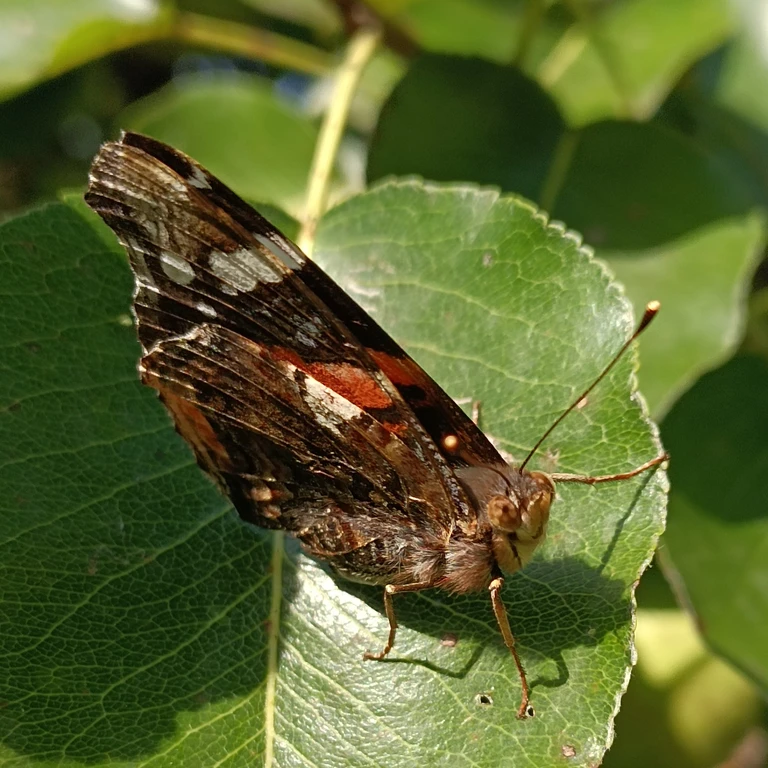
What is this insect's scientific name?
Vanessa atalanta
